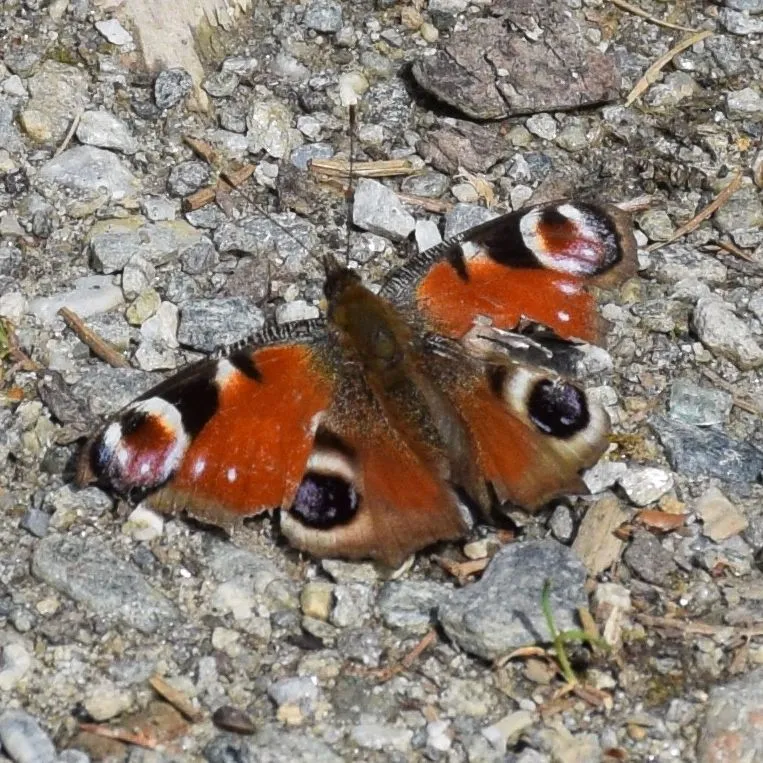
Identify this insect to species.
Aglais io
